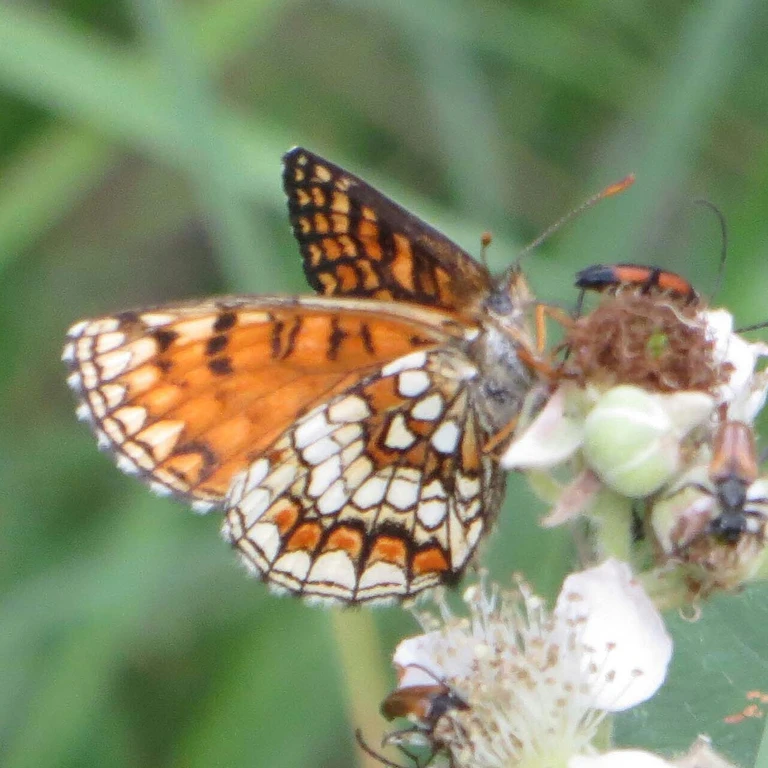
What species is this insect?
Melitaea athalia
